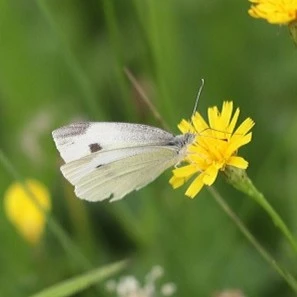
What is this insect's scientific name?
Pieris rapae
